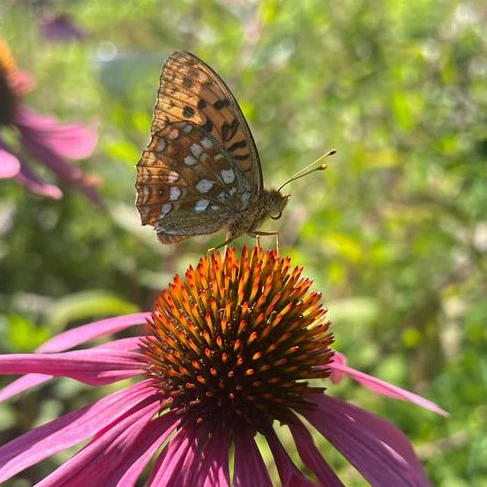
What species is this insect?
Fabriciana adippe
